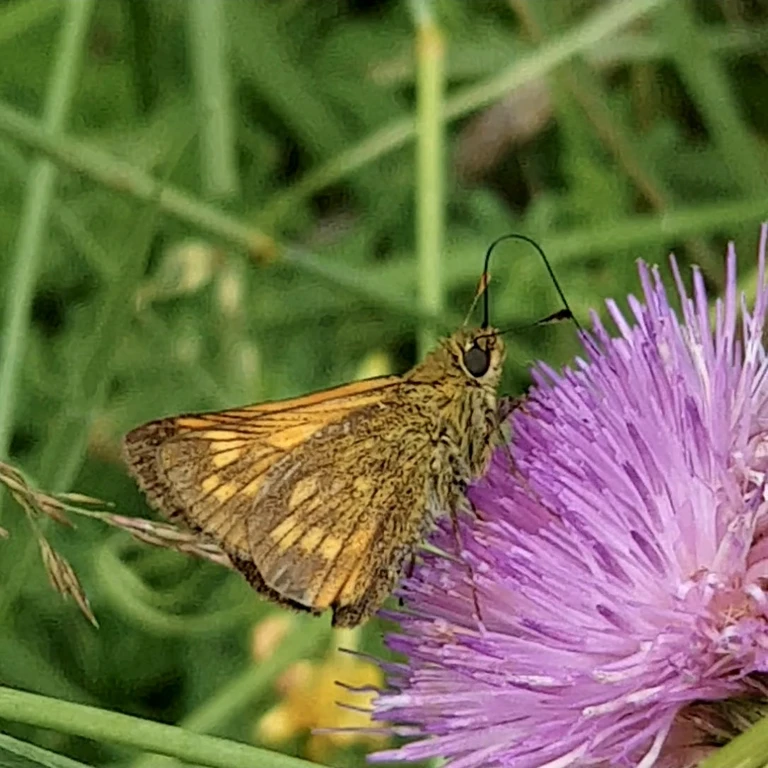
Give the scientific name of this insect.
Ochlodes sylvanus (also Ochlodes venata)
